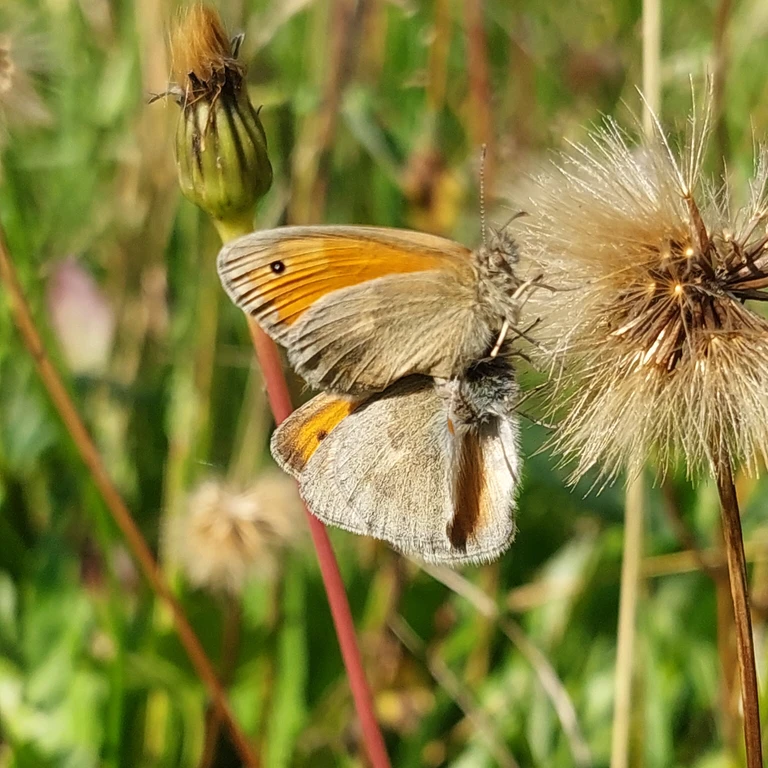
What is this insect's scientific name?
Coenonympha pamphilus
